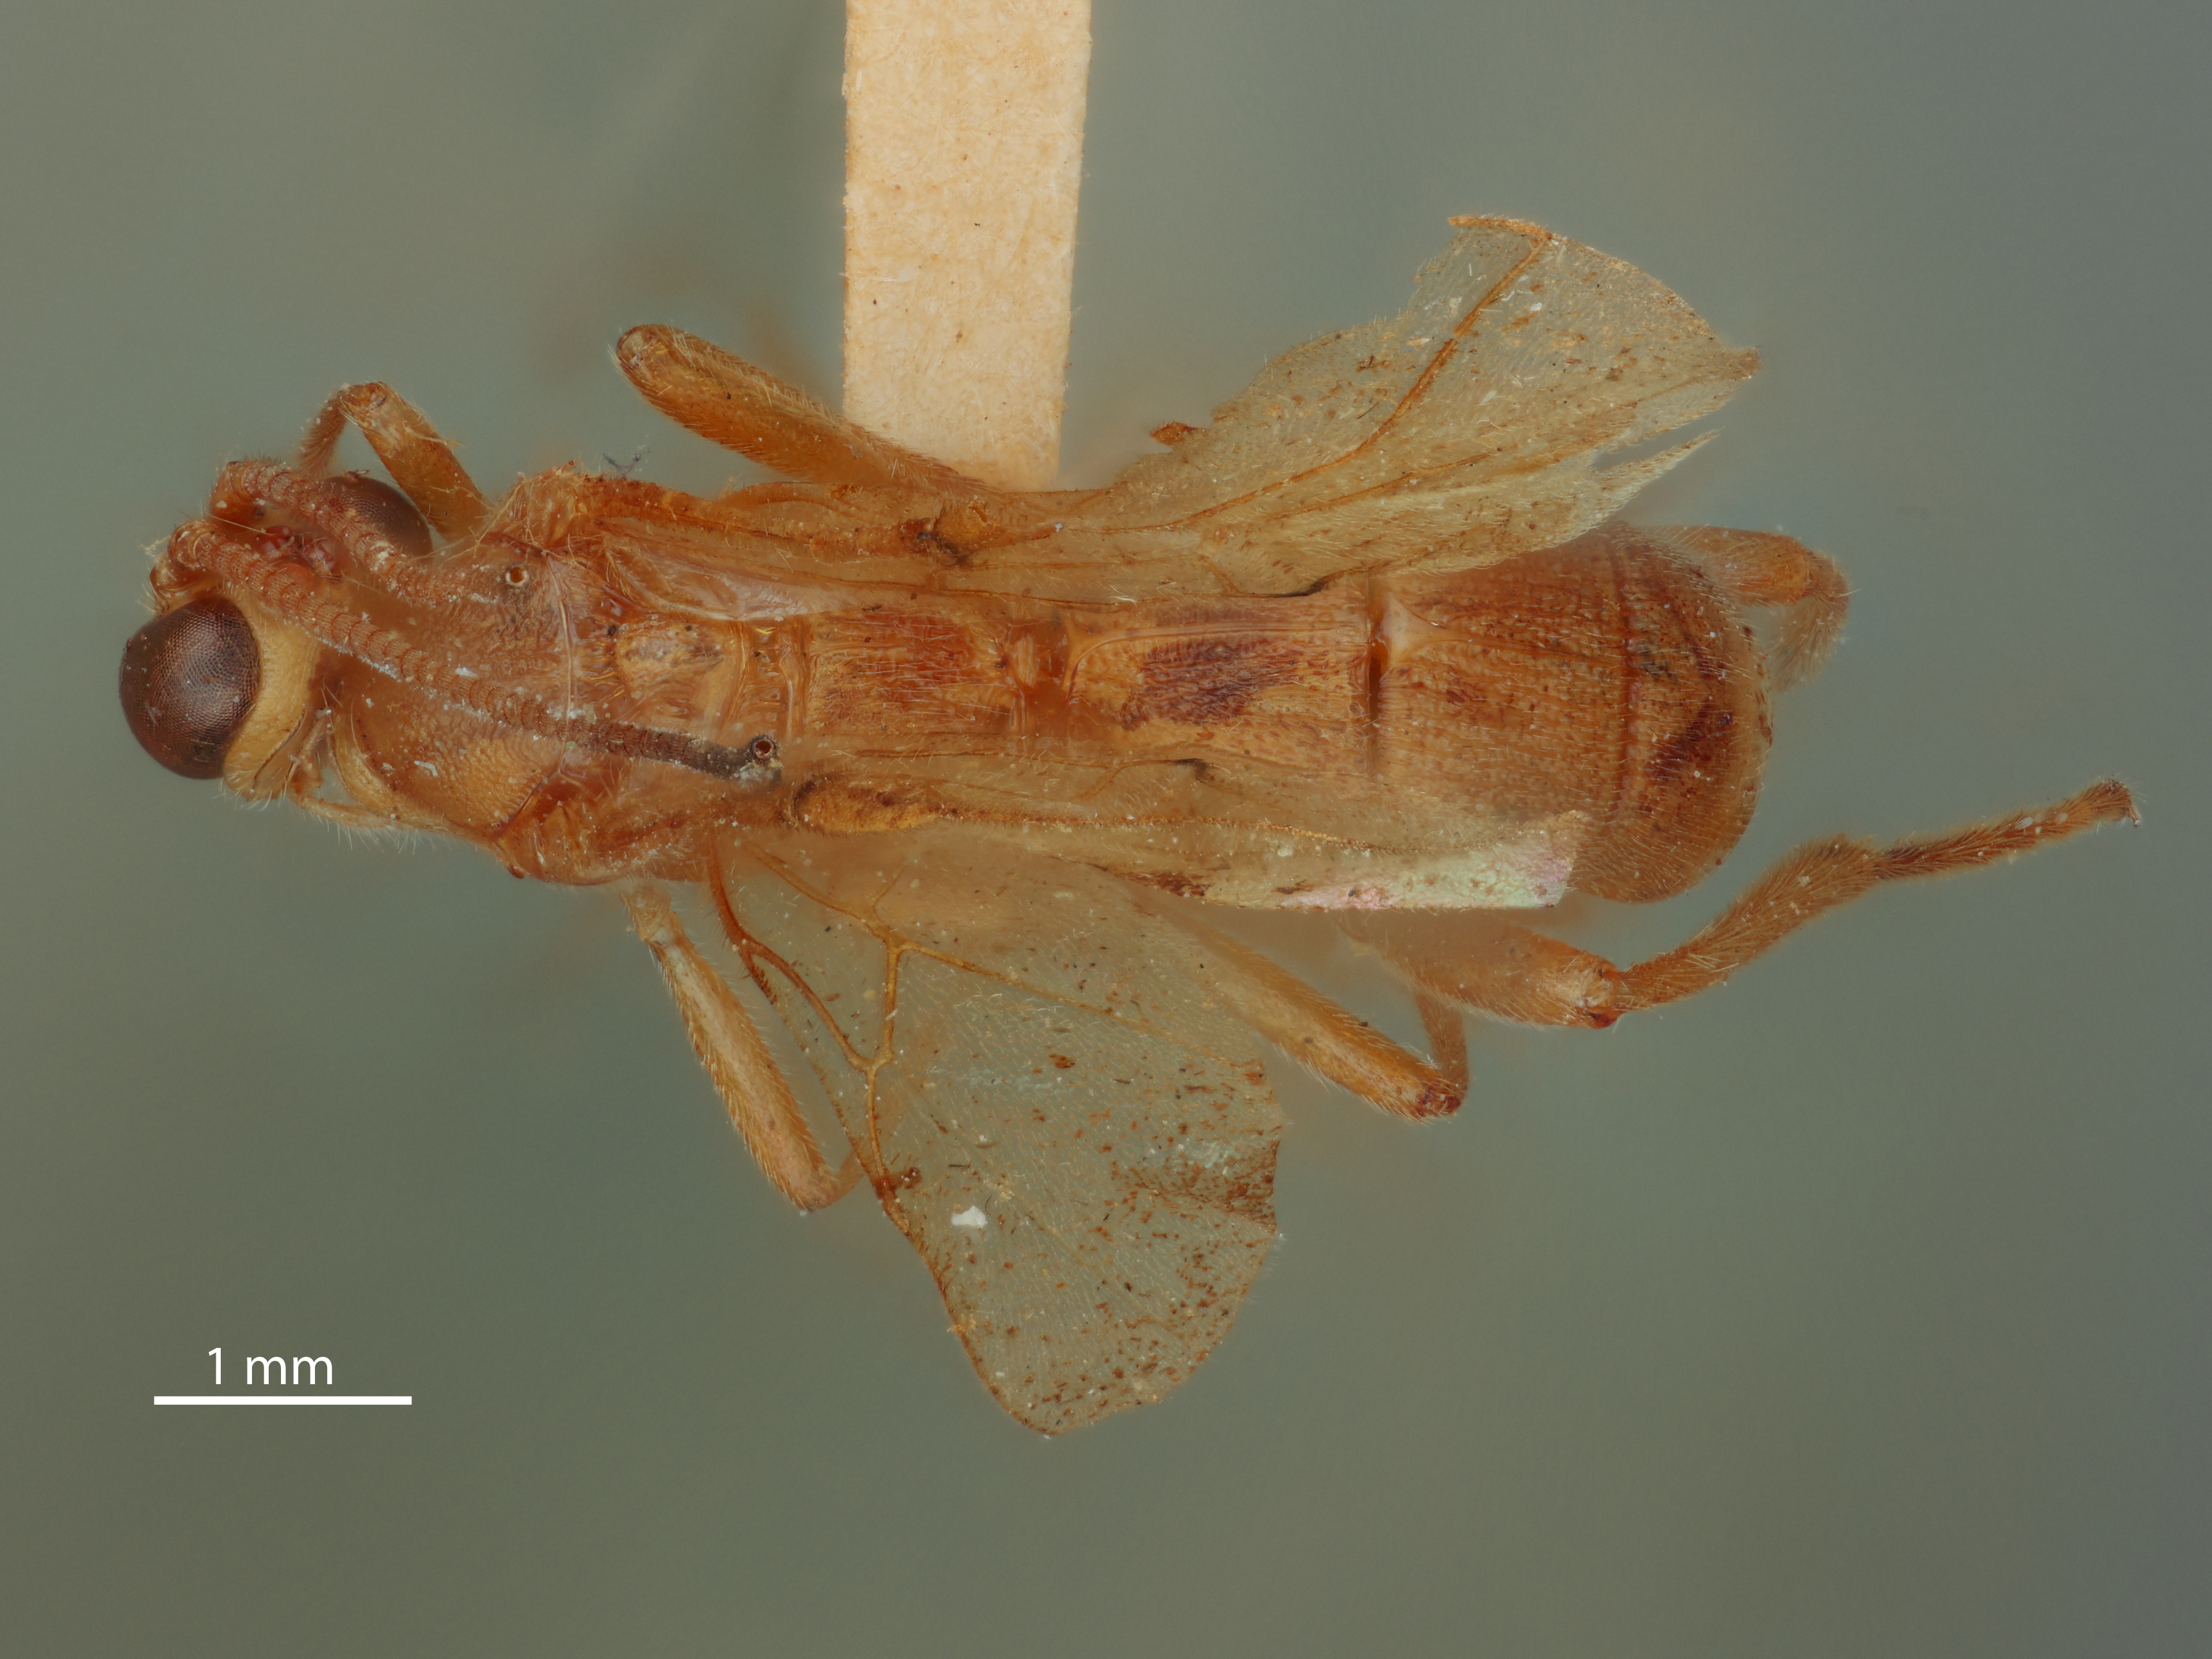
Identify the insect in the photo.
Hemigyroneuron suffusus
